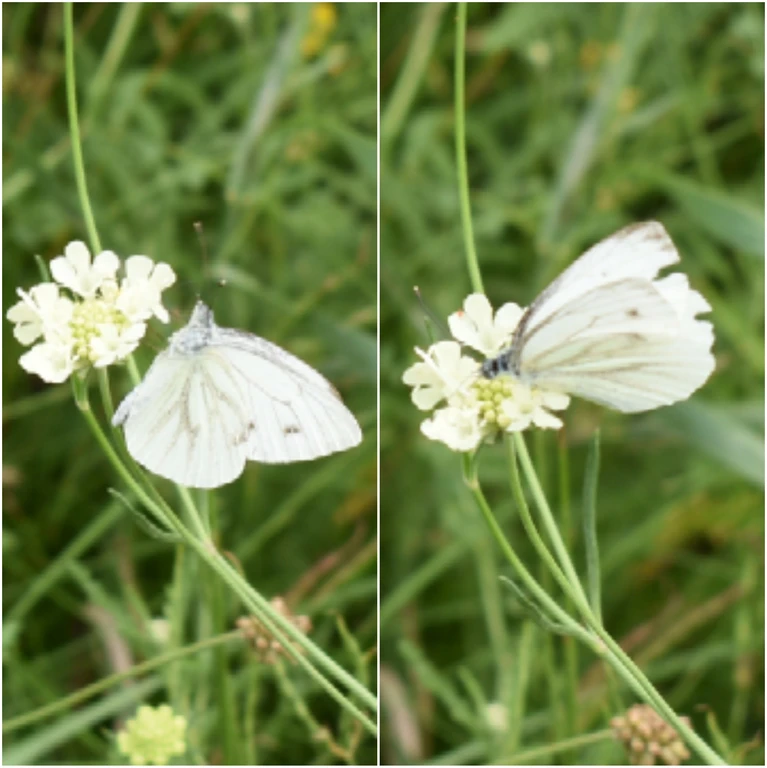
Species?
Pieris napi
